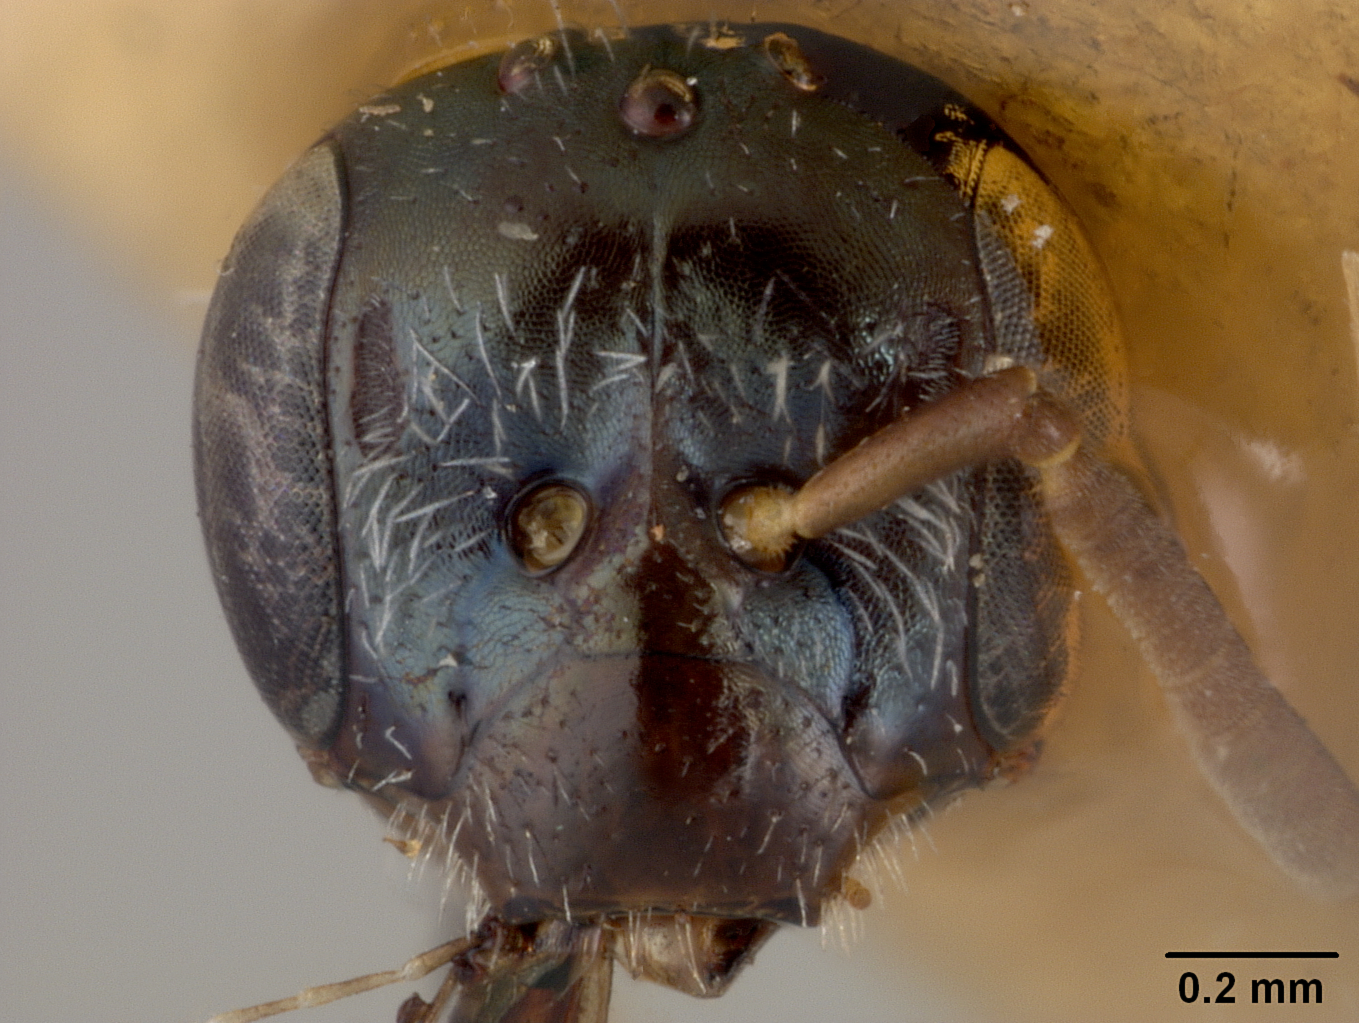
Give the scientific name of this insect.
Perdita subfasciata
